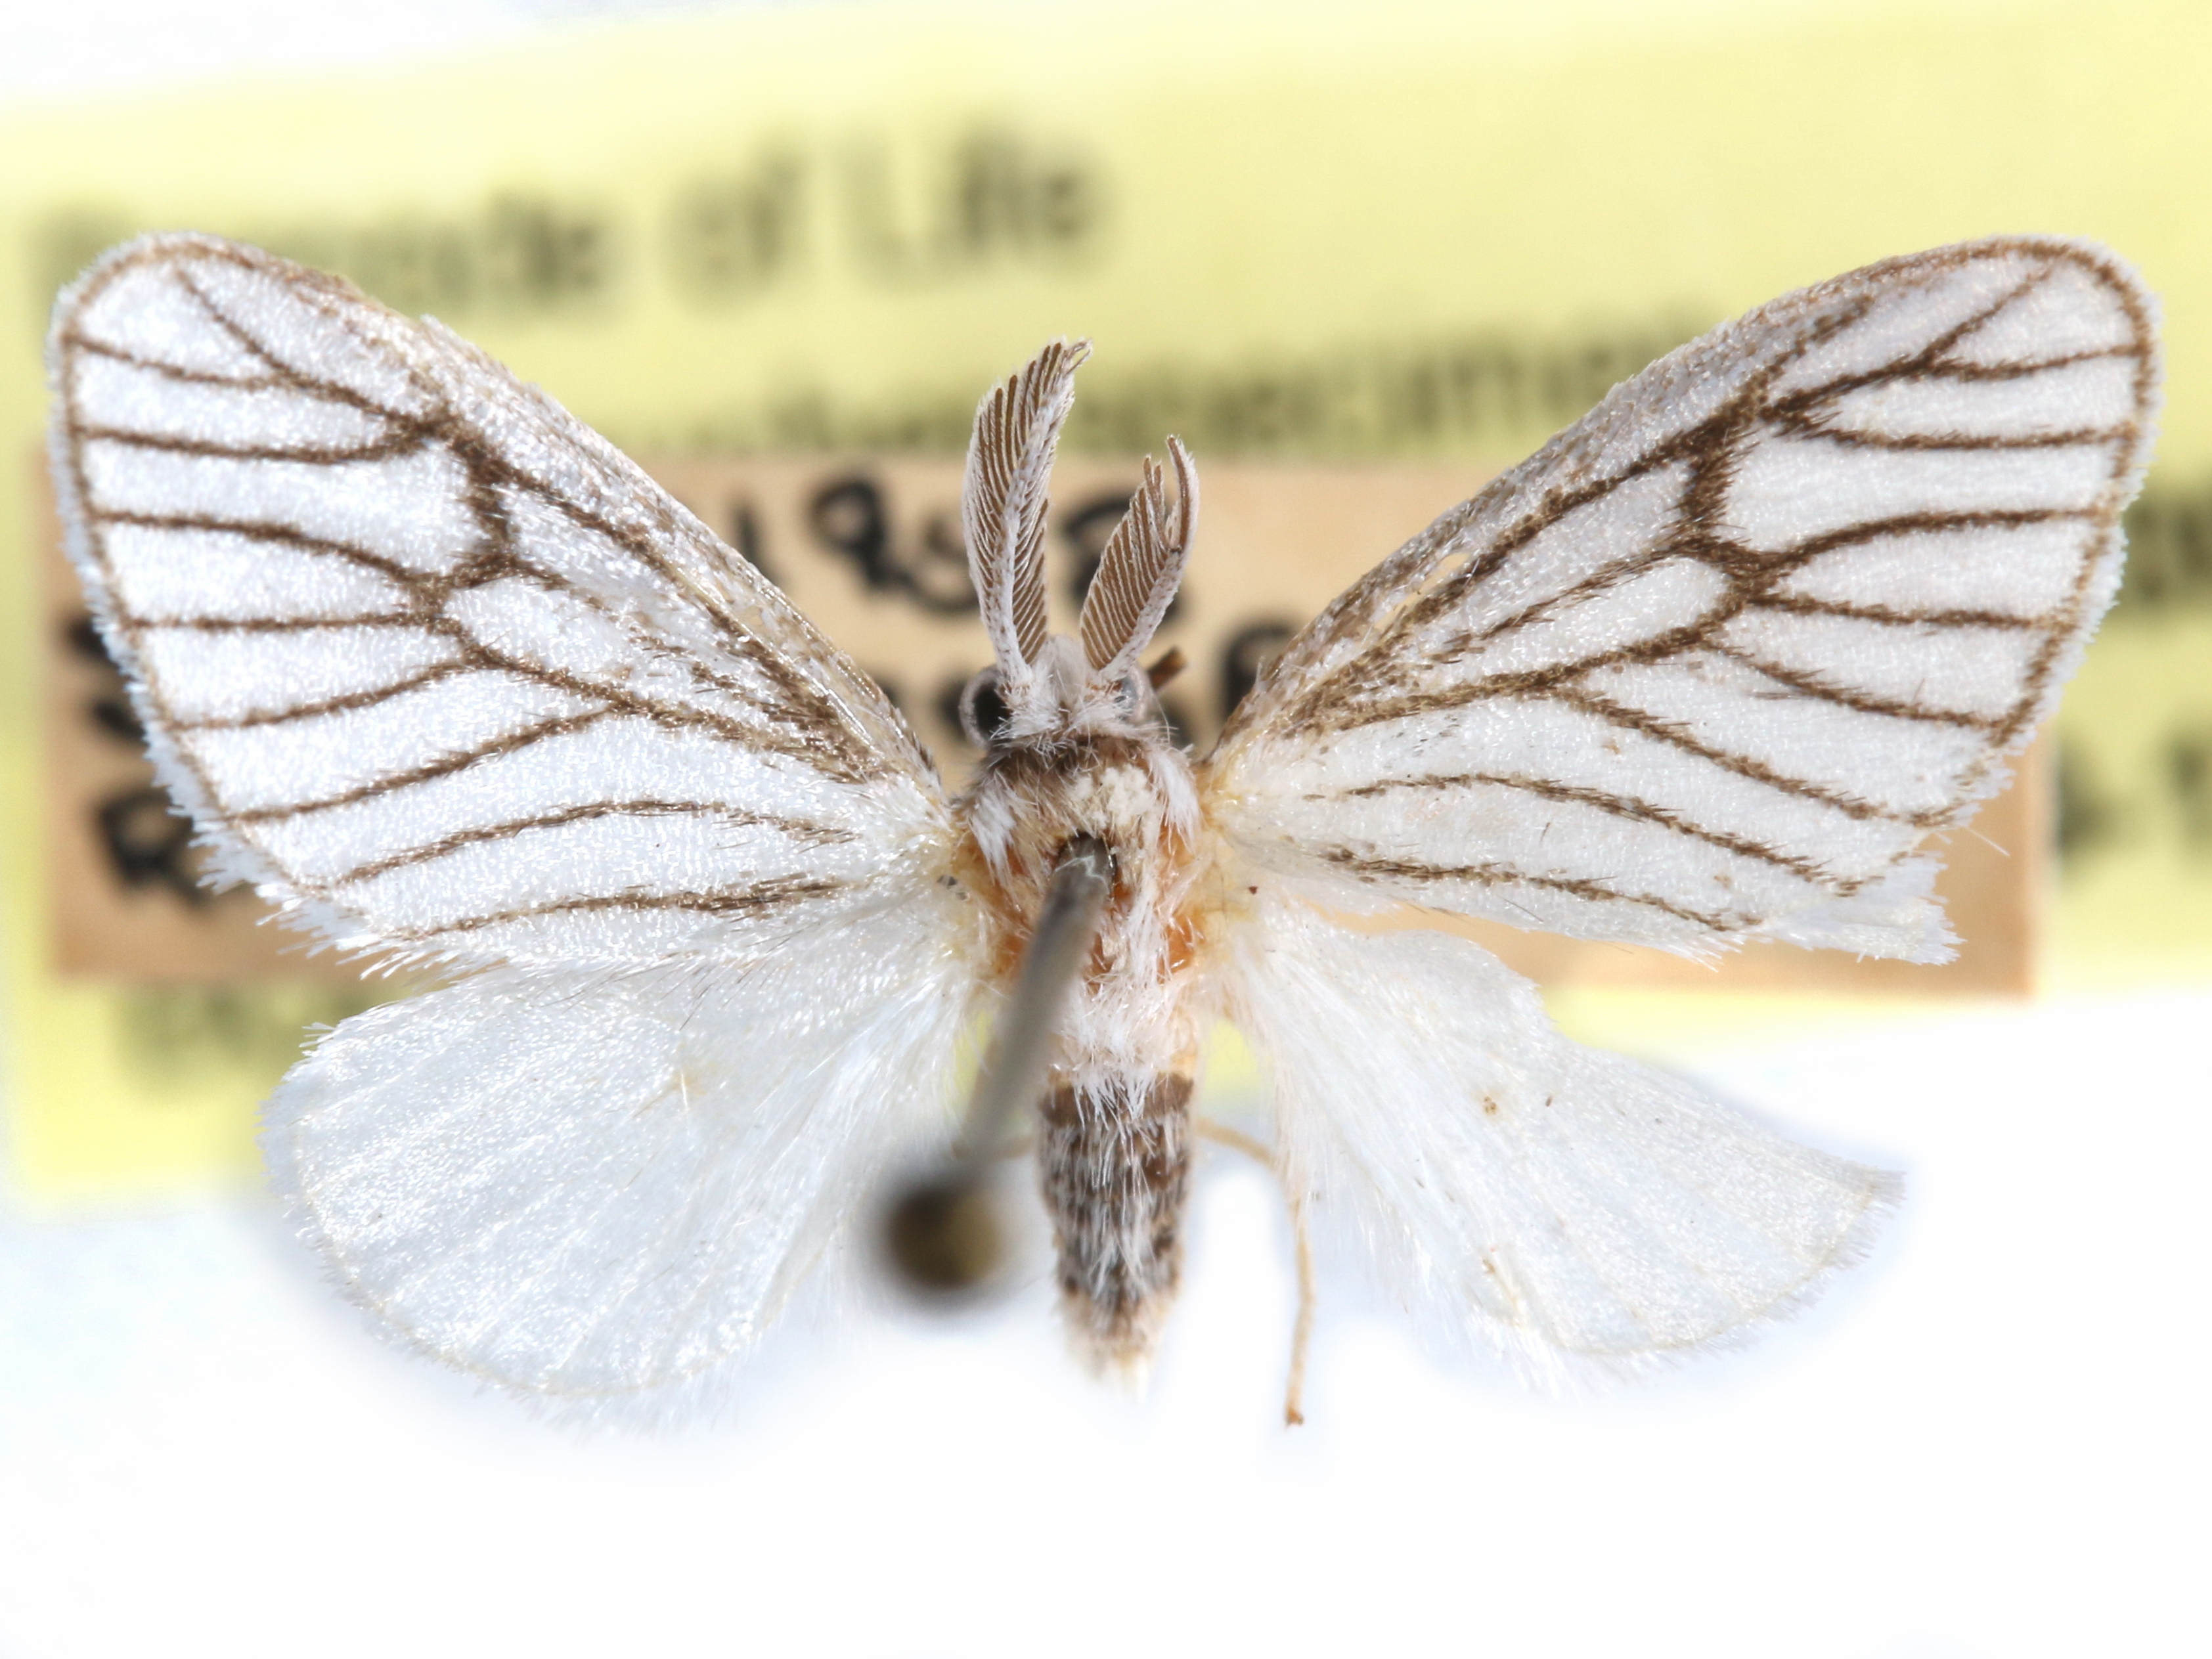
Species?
Vescoa ma
